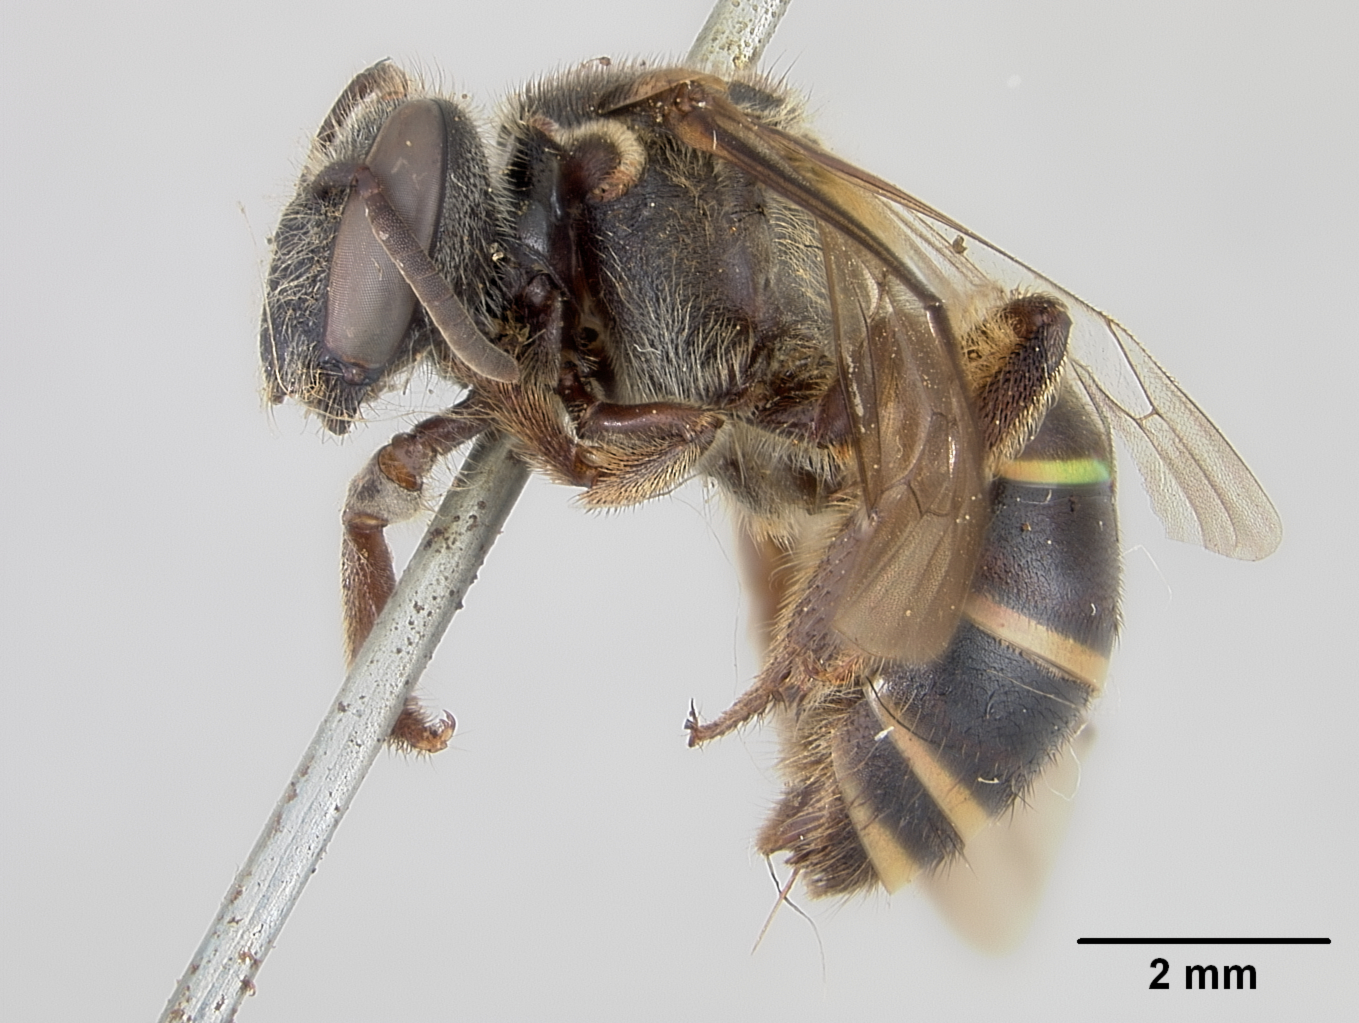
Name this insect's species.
Nomia selangorensis
